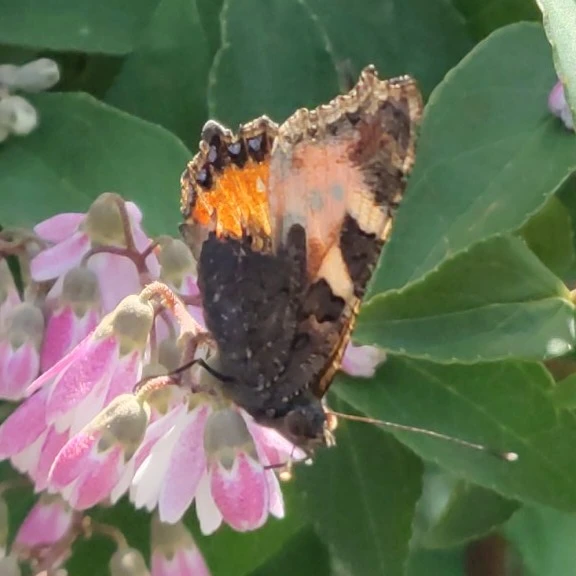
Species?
Aglais urticae
